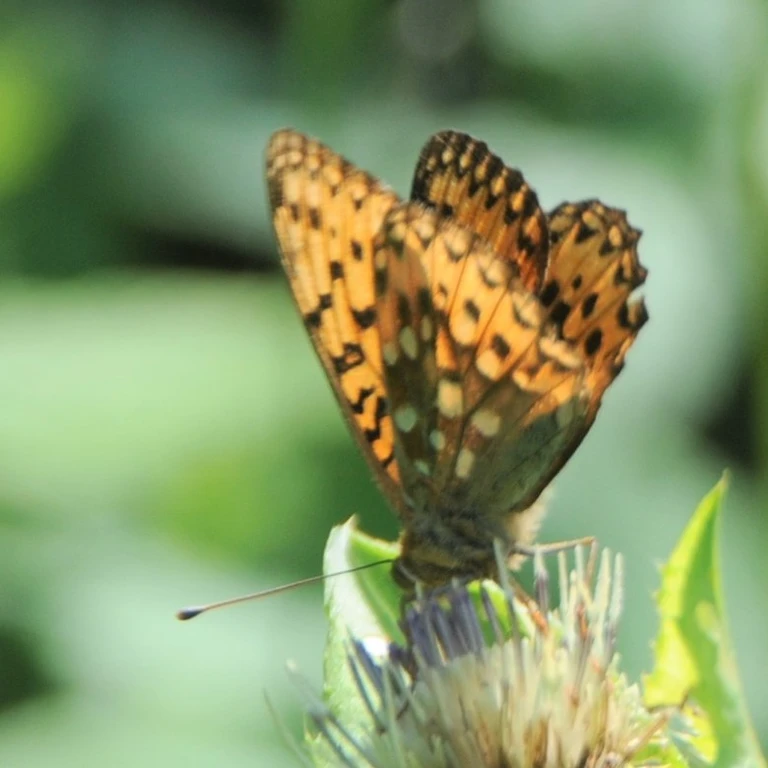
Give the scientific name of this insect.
Speyeria aglaja
